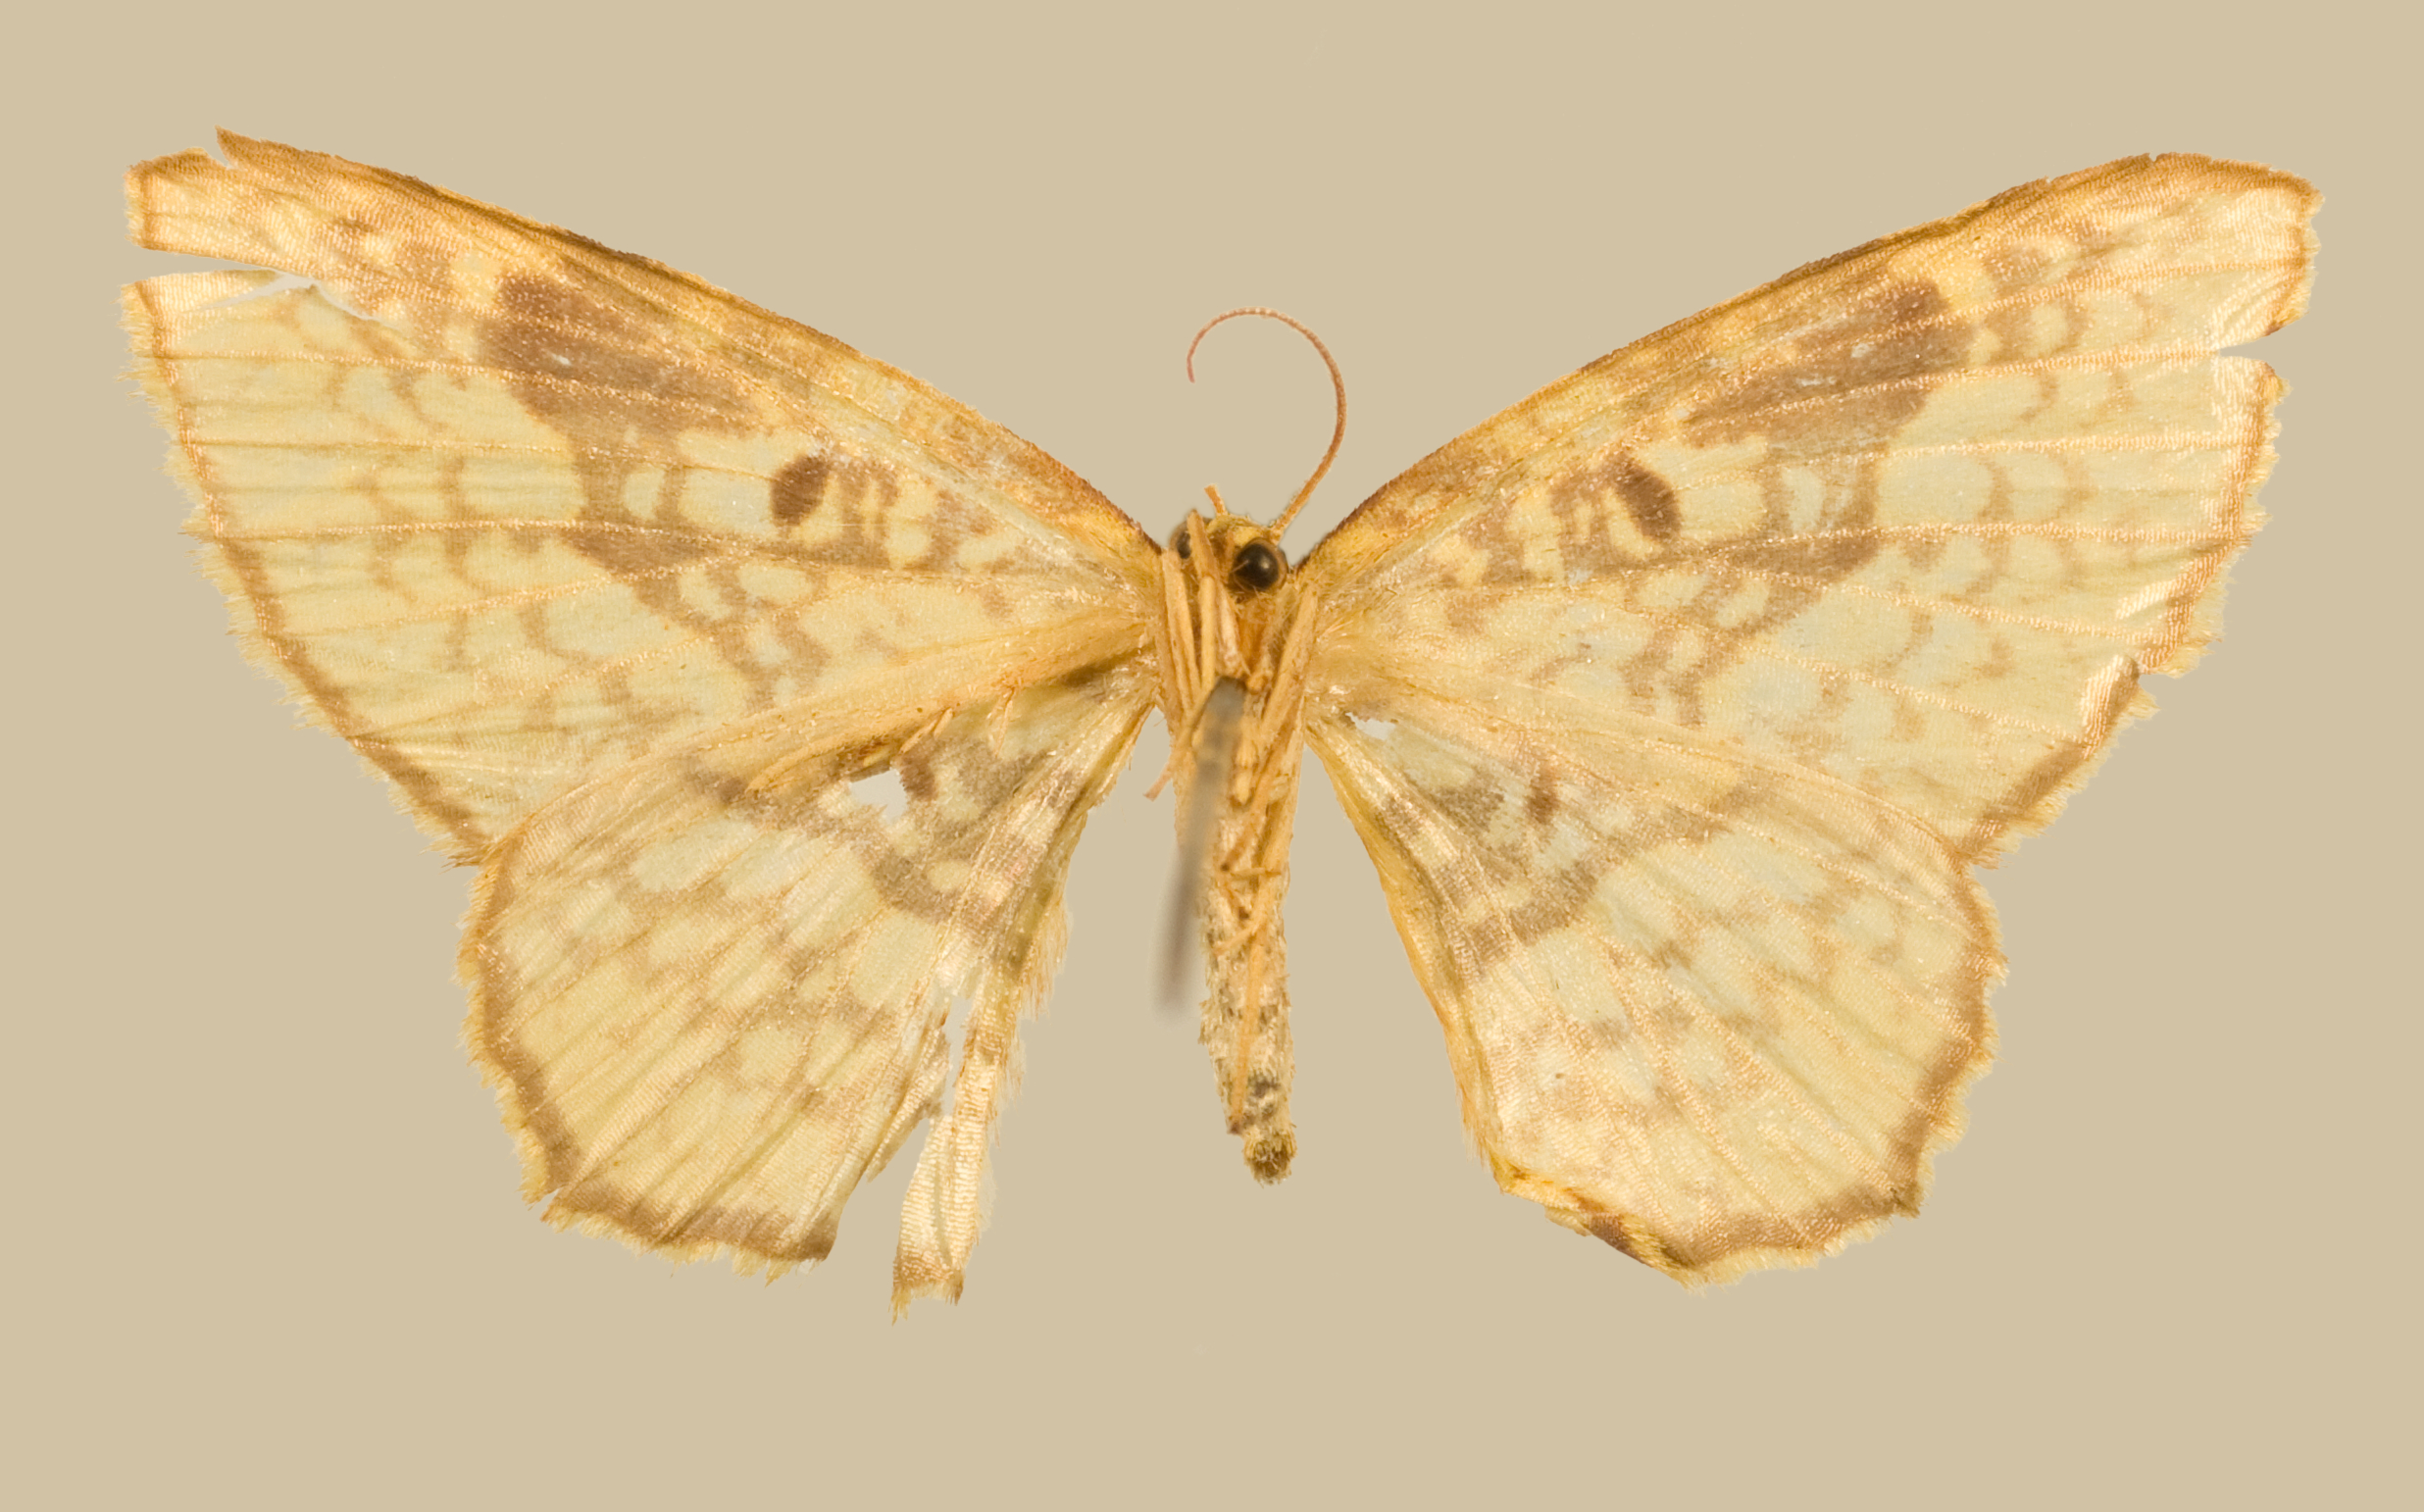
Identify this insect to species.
Cambogia multilunata
